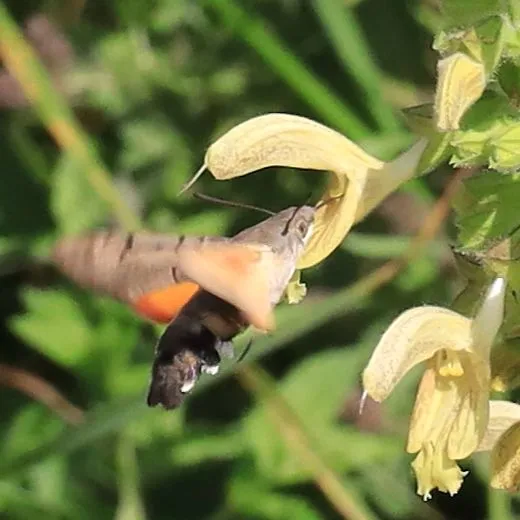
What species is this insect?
Macroglossum stellatarum
